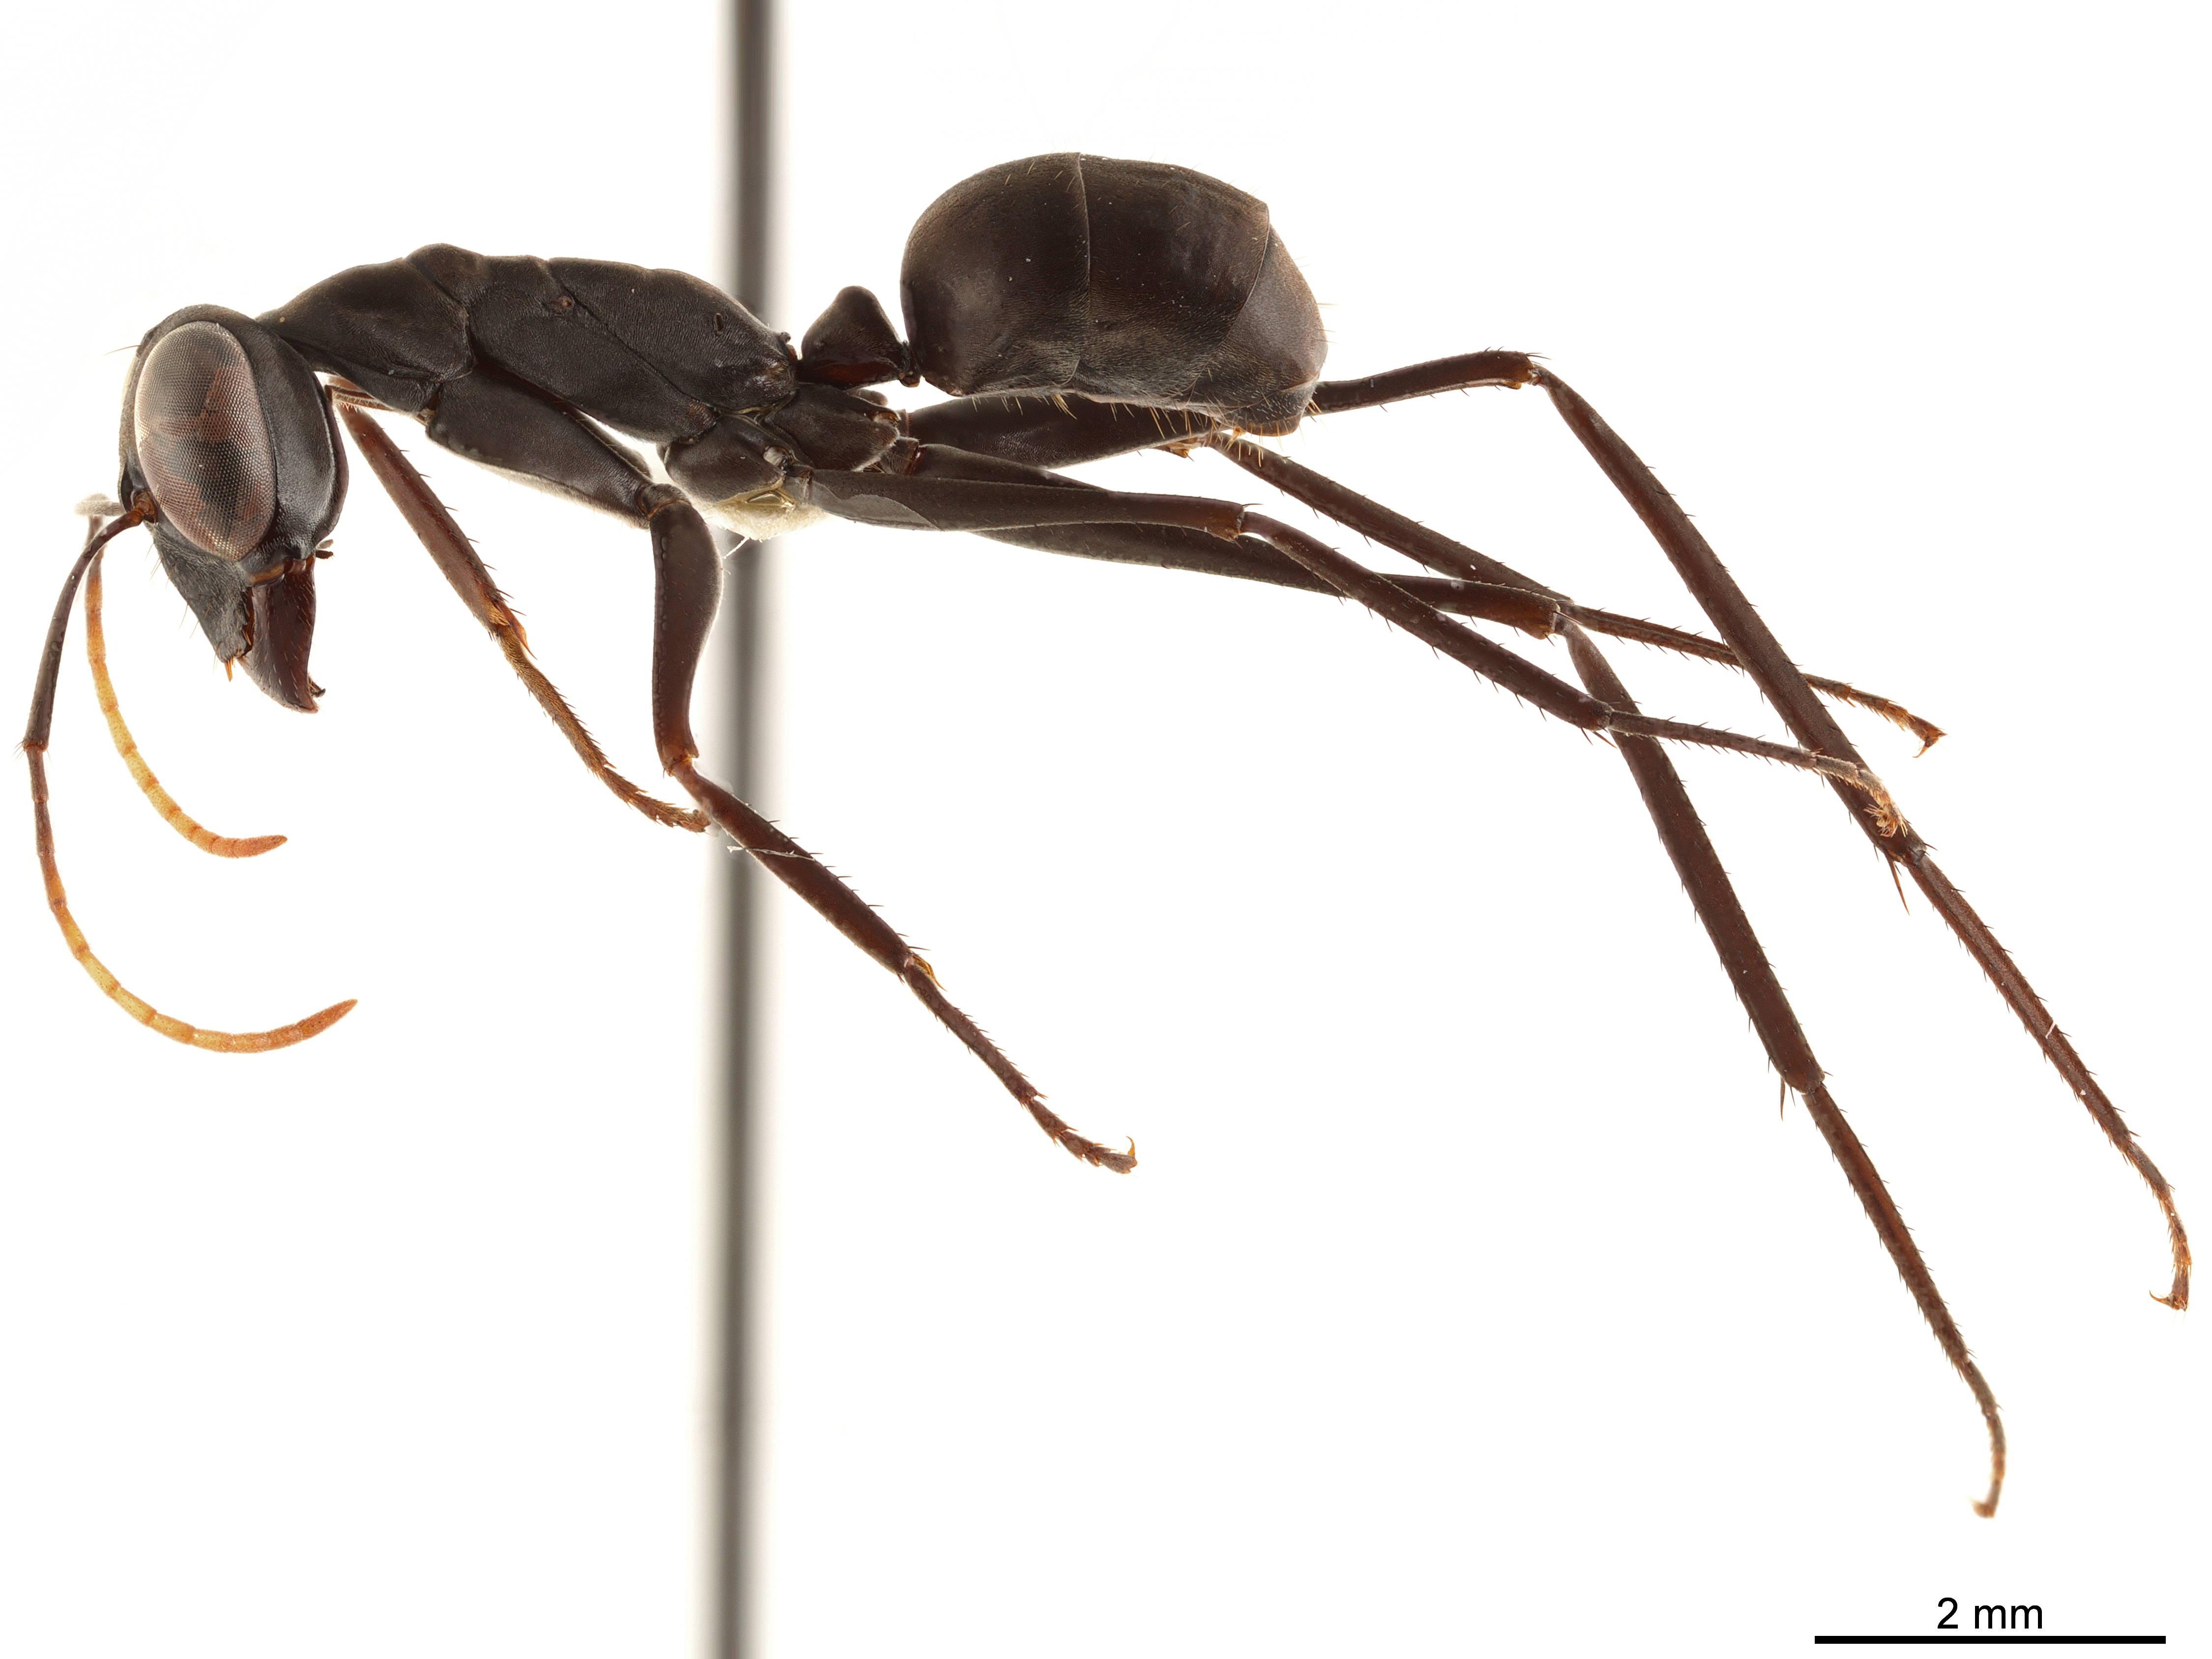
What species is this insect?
Gigantiops destructor
